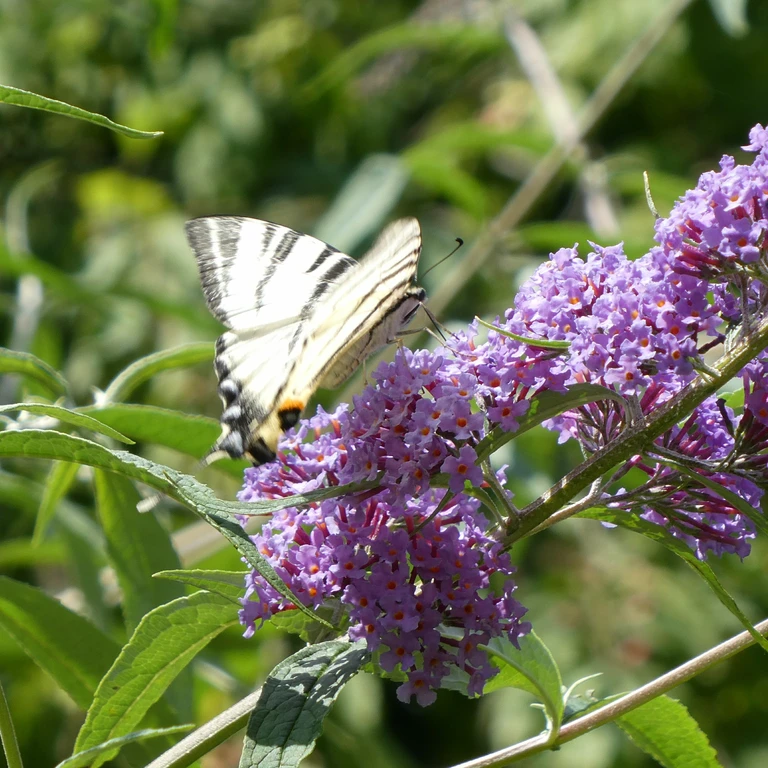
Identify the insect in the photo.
Iphiclides podalirius
